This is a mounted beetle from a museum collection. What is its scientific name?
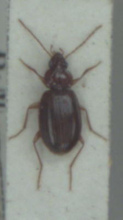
Ocys harpaloides
